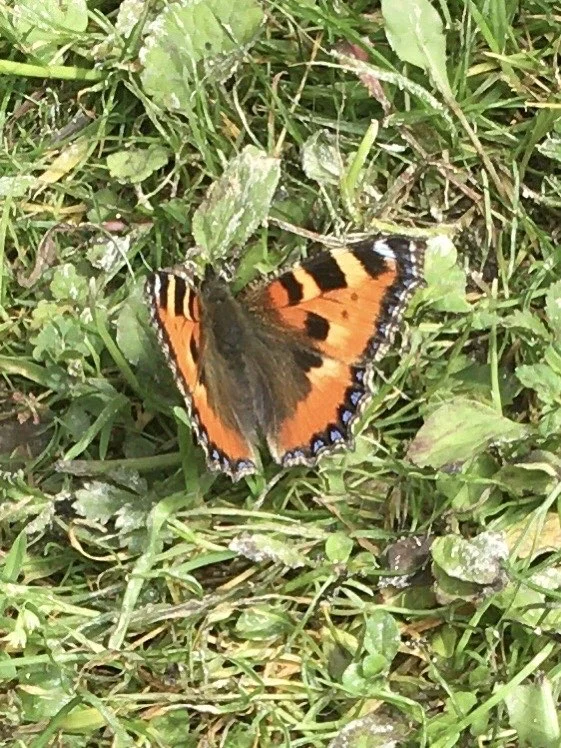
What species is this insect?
Aglais urticae
